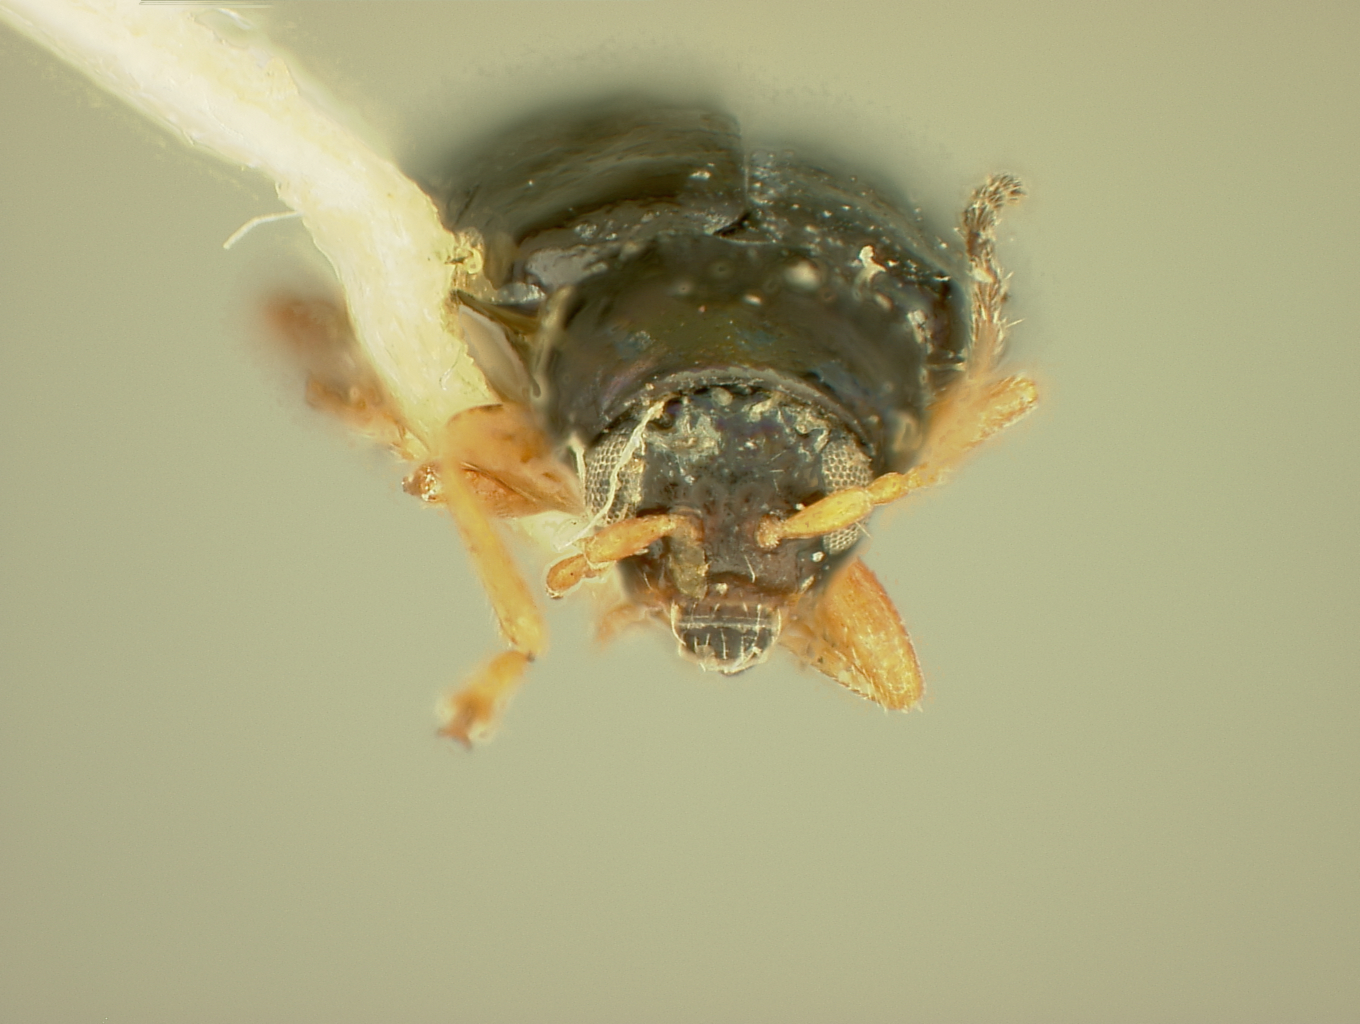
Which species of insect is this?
Systena discrepans
